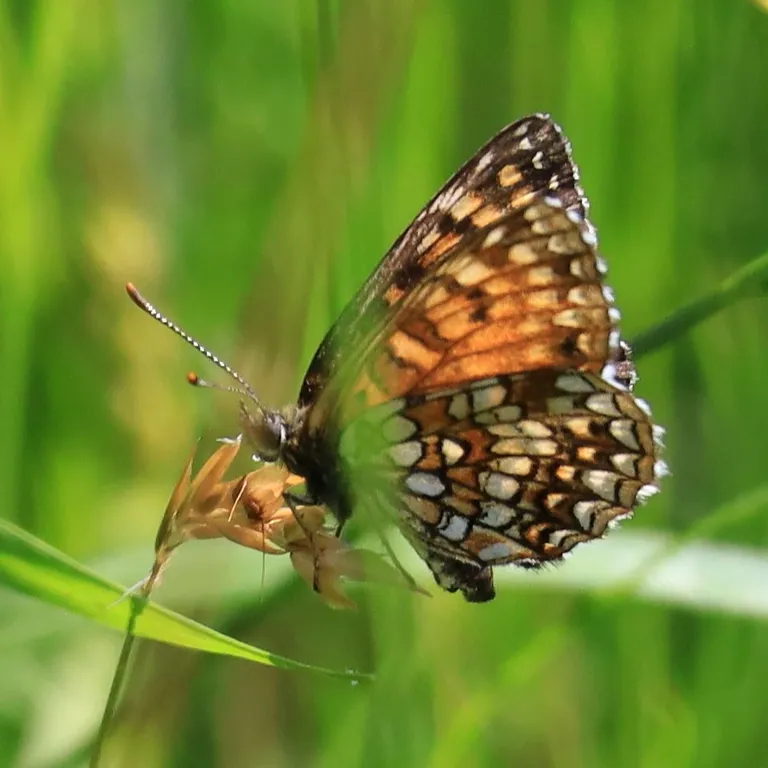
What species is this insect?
Melitaea diamina
